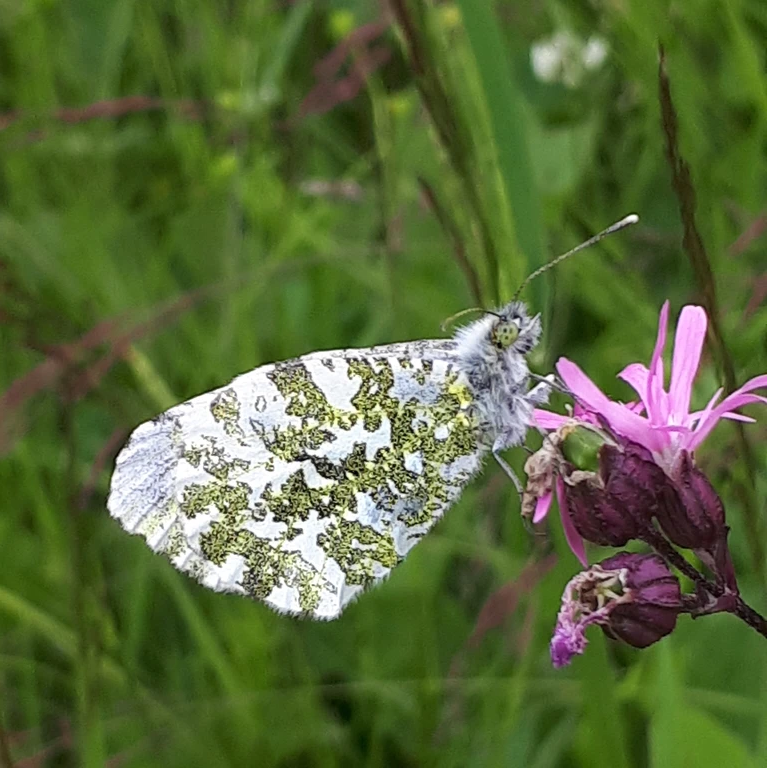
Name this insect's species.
Anthocharis cardamines
